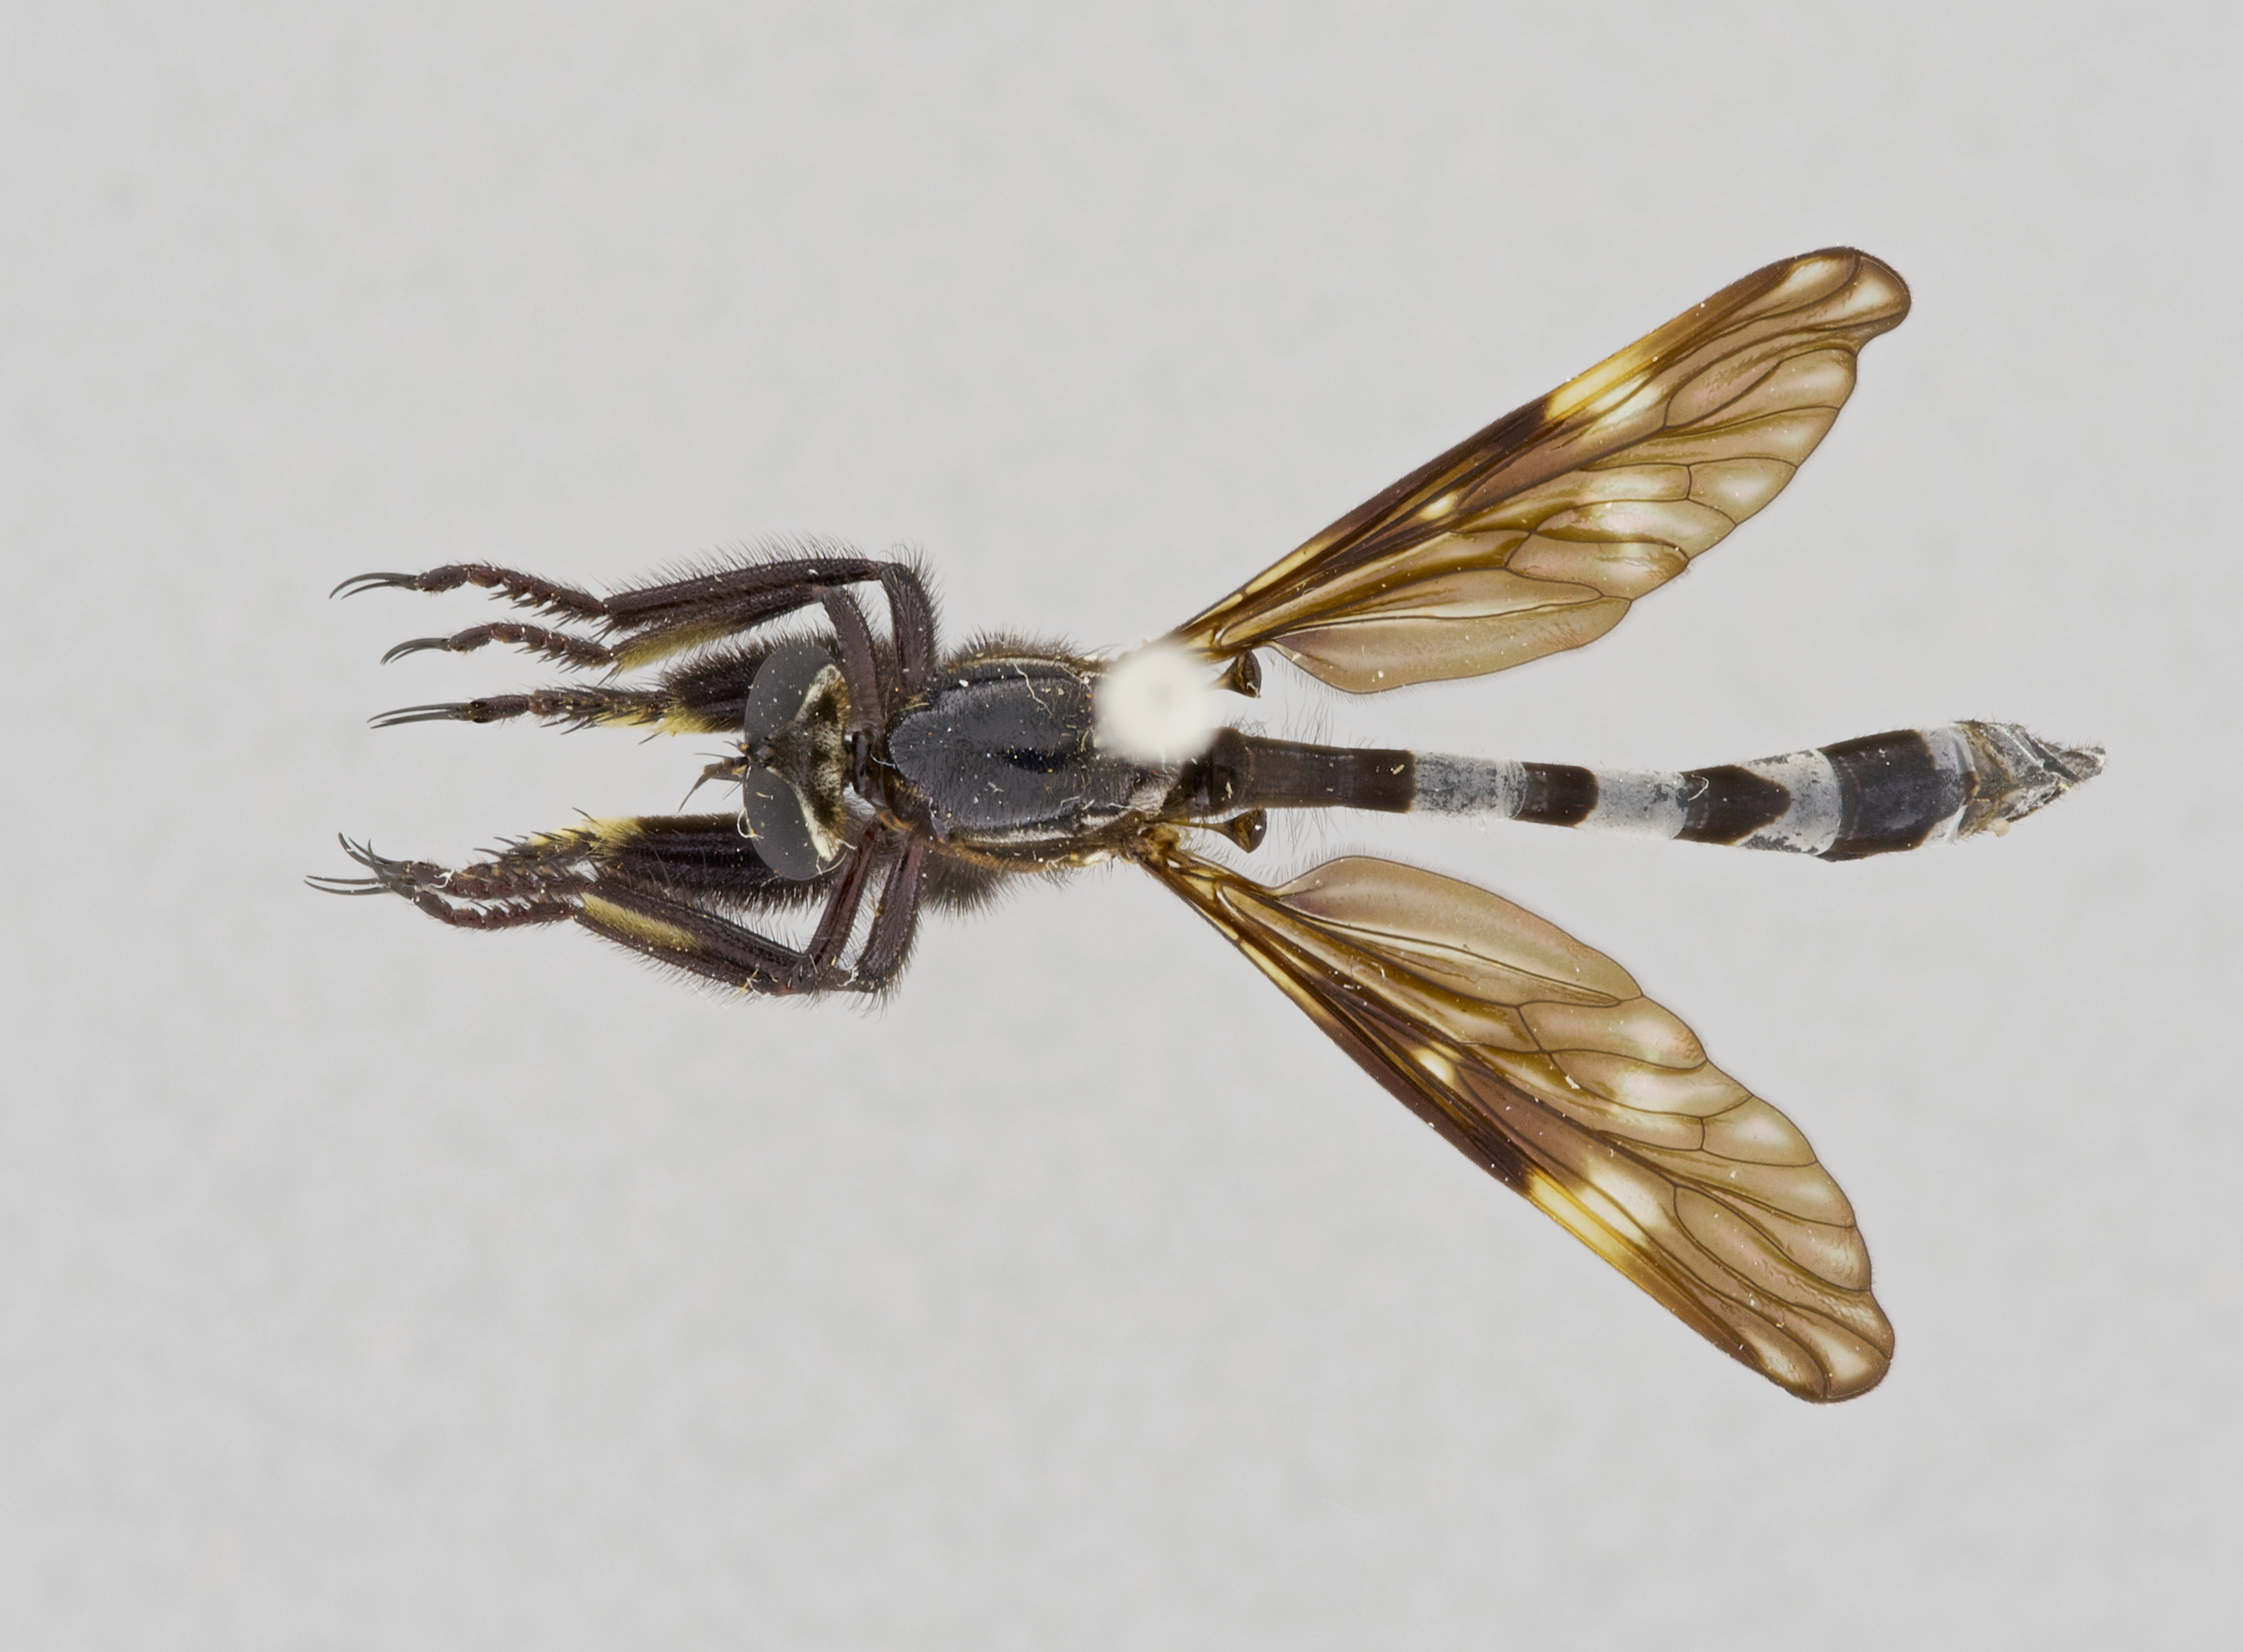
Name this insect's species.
Lasiocnemus lugens
